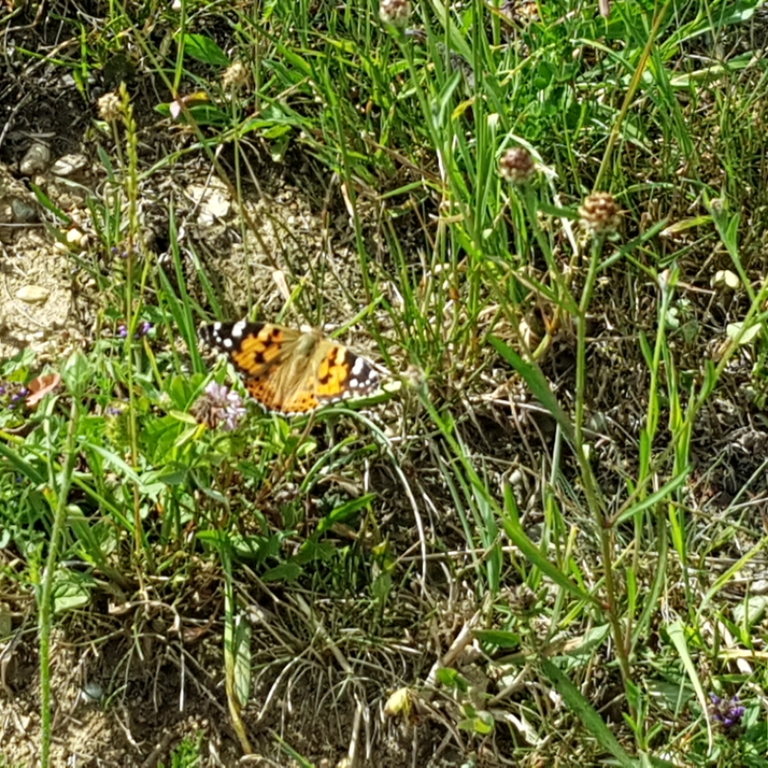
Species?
Vanessa cardui
